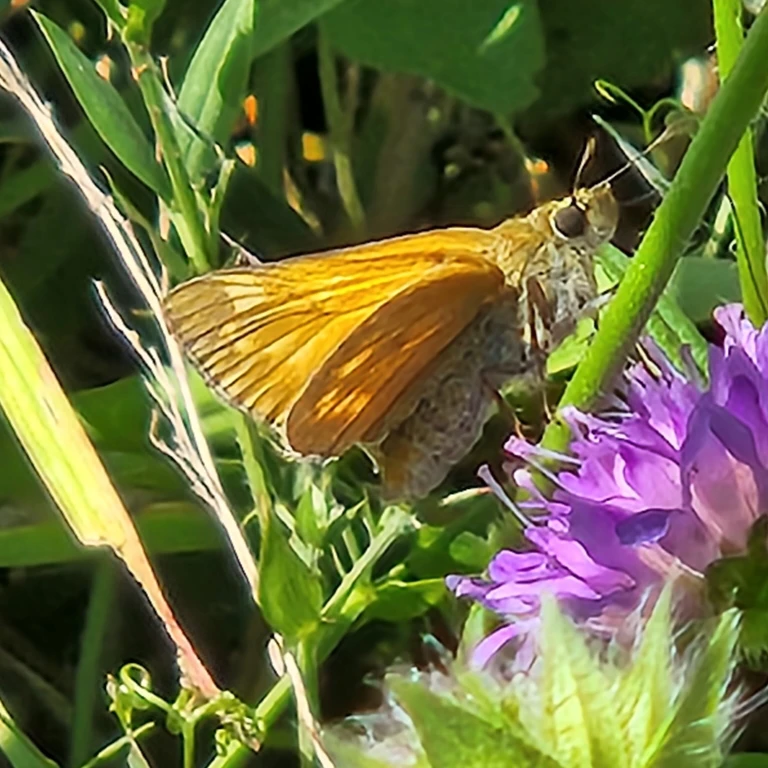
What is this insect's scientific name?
Ochlodes sylvanus (also Ochlodes venata)
